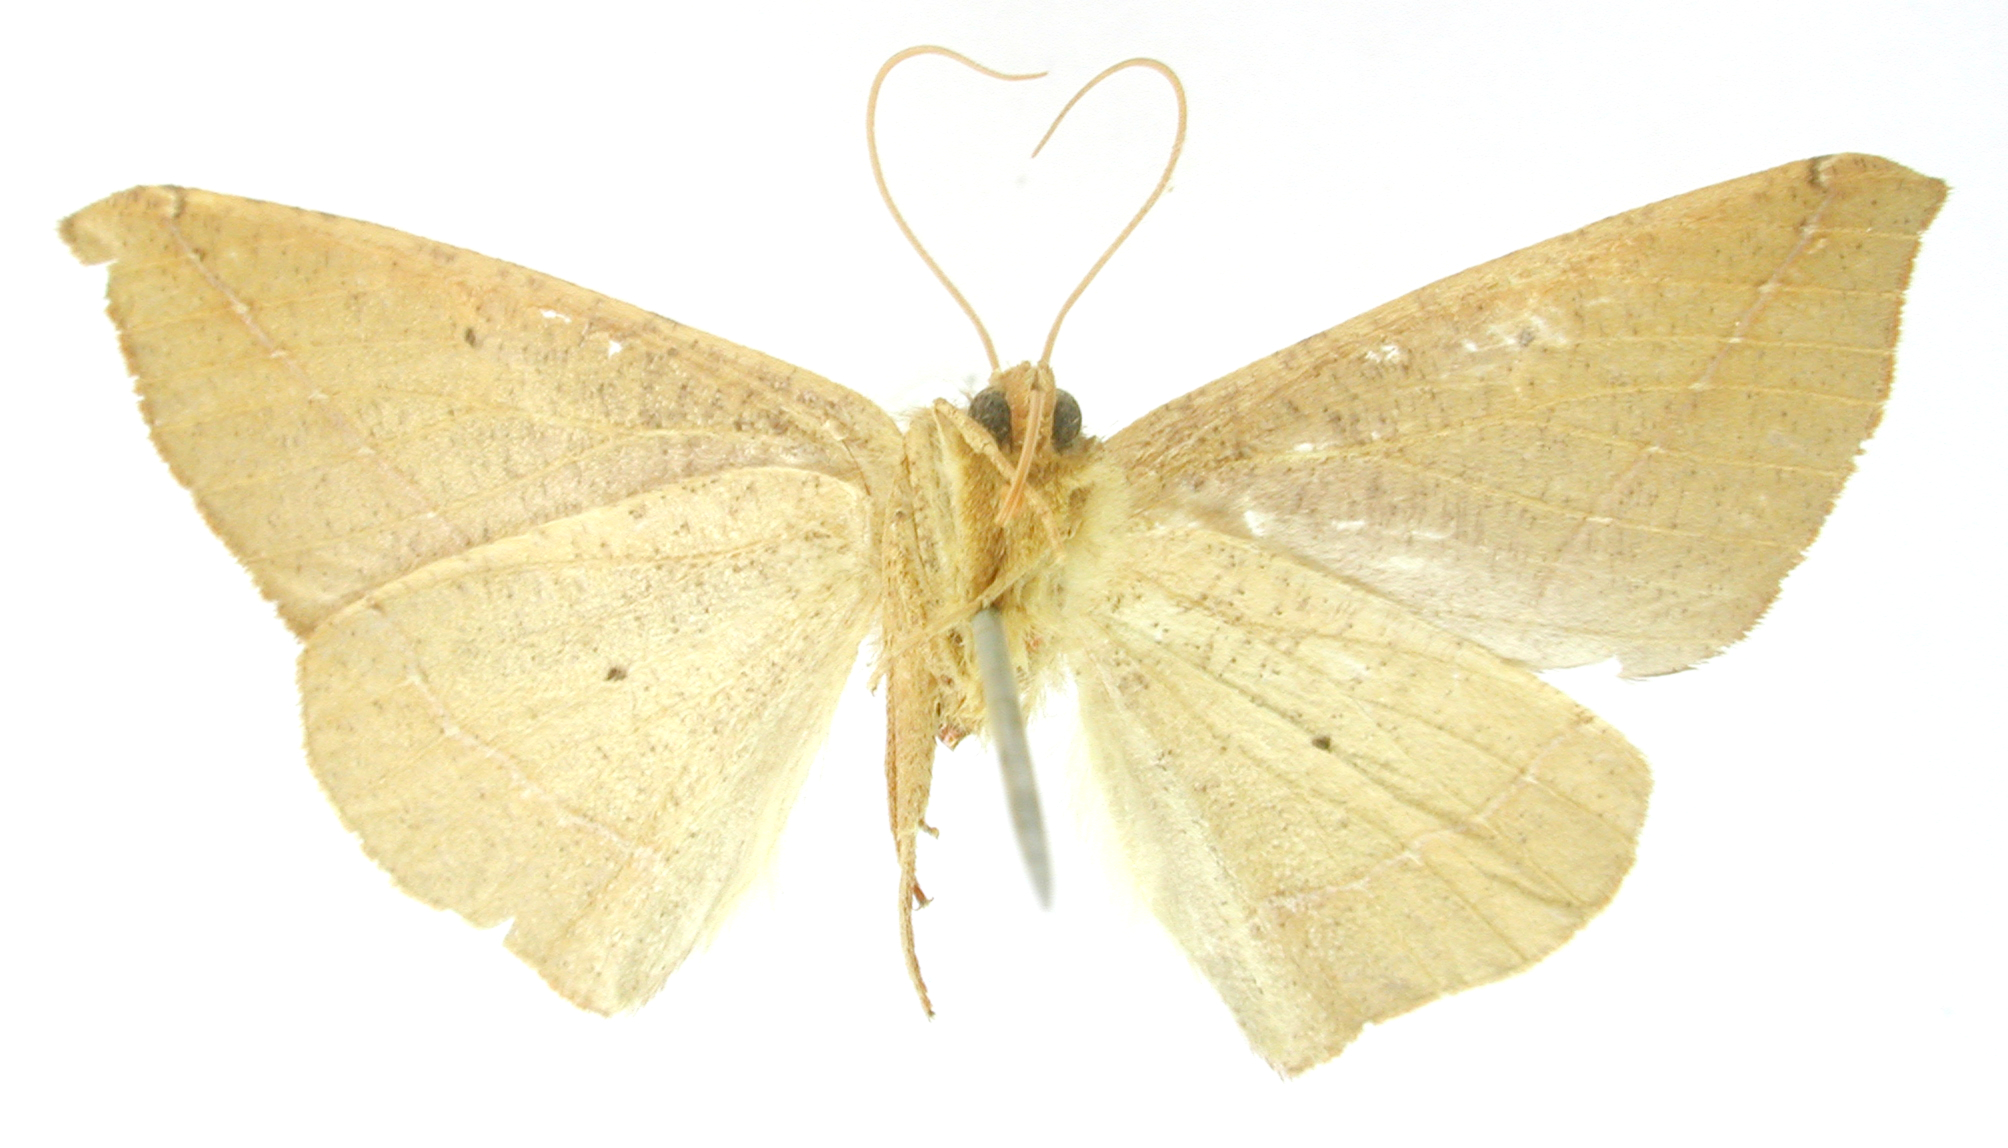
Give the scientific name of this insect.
Mucronodes artemon
